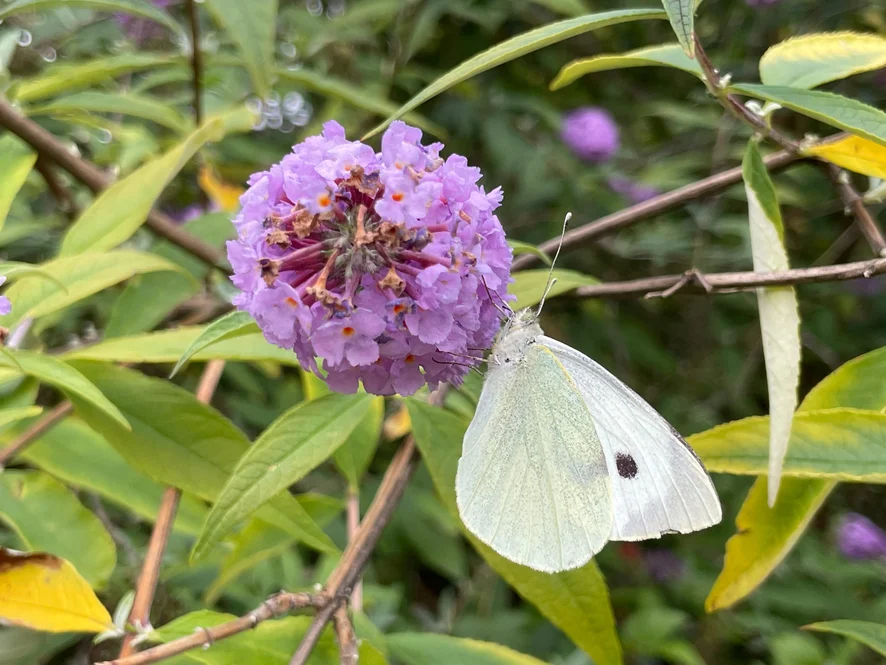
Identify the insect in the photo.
Pieris brassicae
